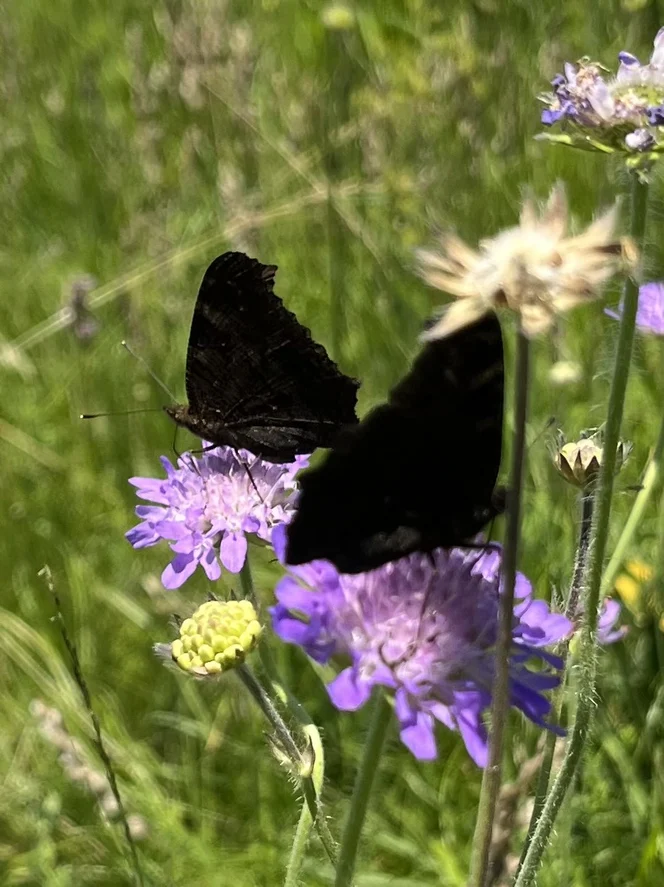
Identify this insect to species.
Aglais io
